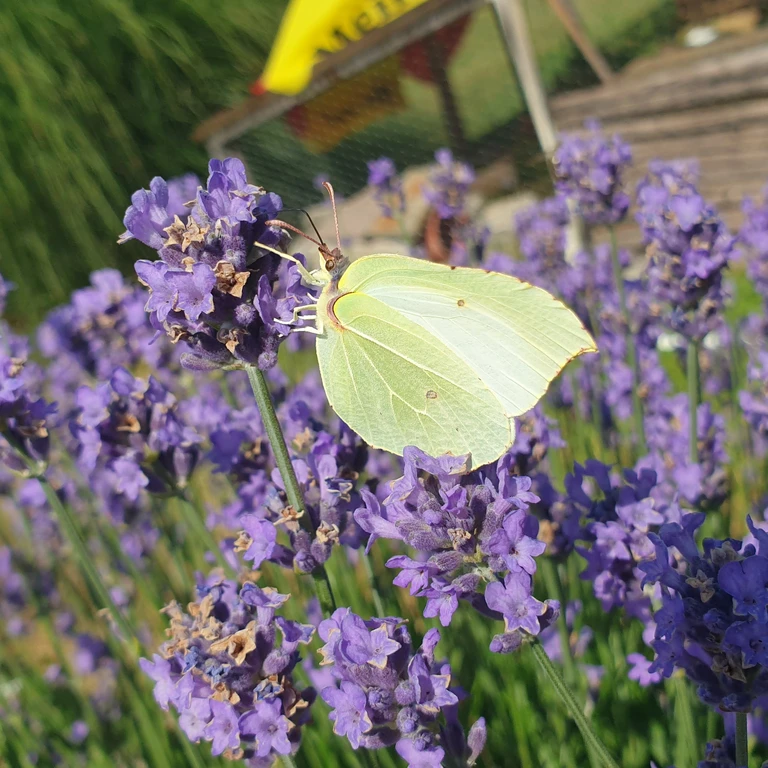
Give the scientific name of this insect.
Gonepteryx rhamni
